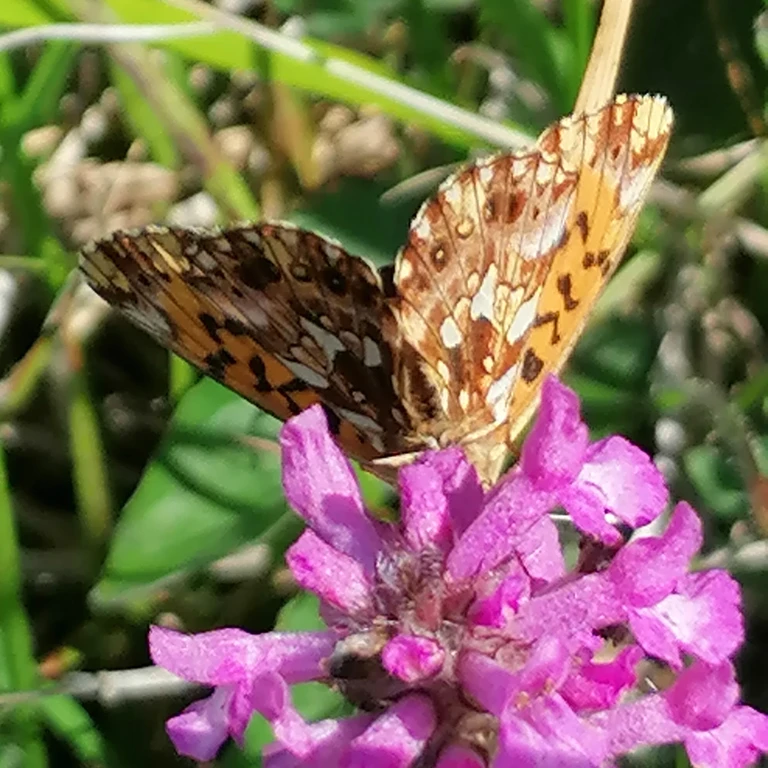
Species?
Boloria dia
